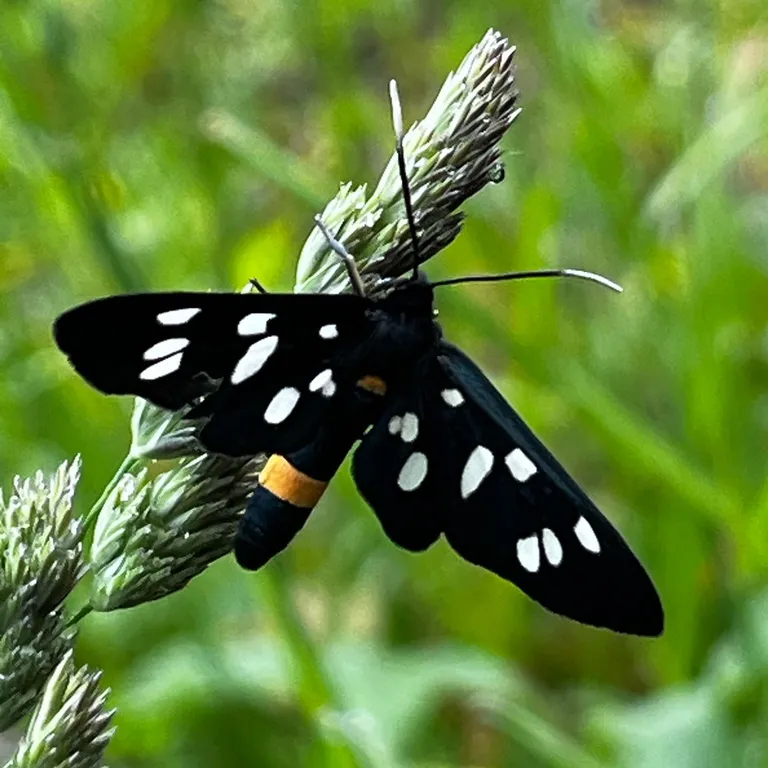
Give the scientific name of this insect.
Amata phegea
